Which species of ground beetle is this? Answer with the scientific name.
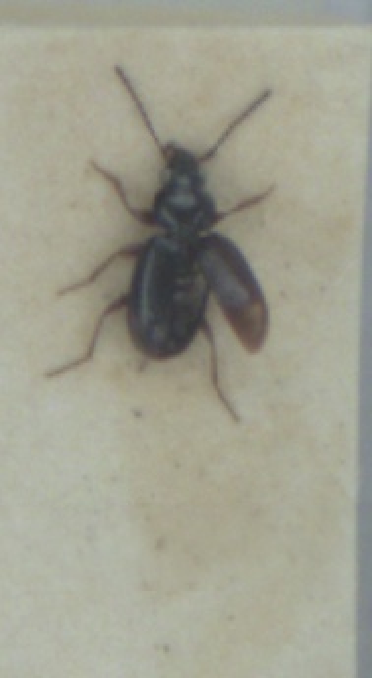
Bembidion guttula
